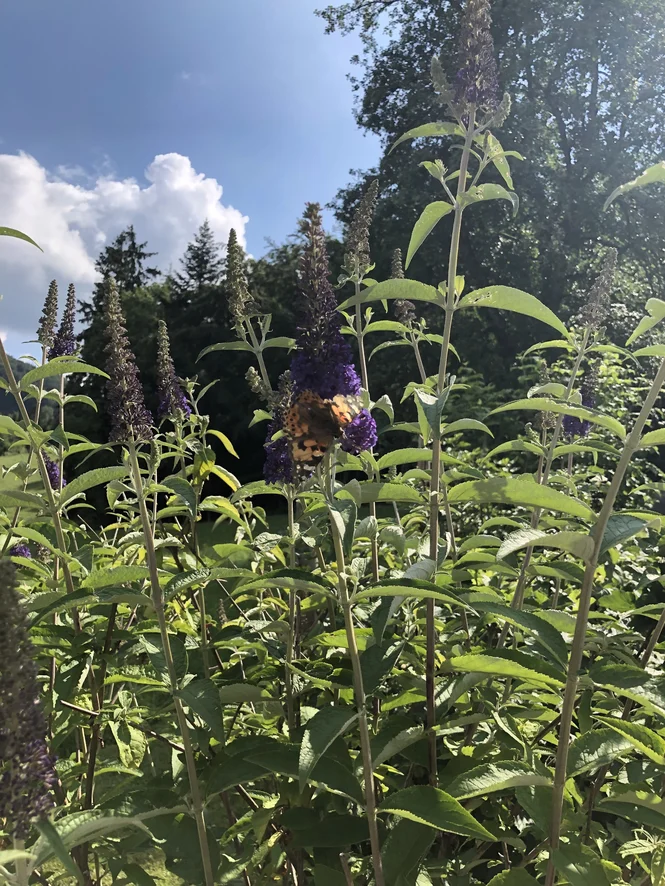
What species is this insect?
Vanessa cardui
